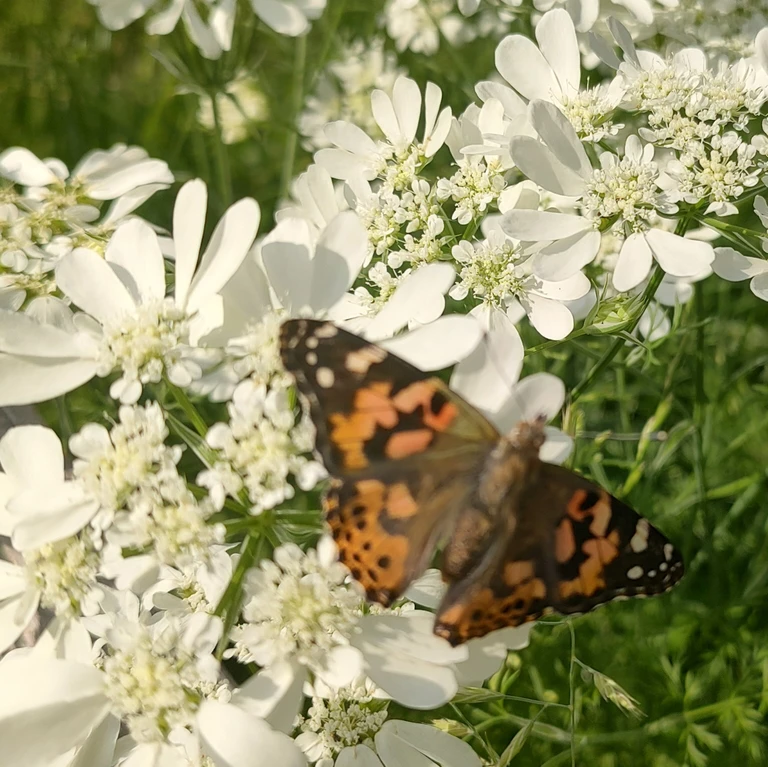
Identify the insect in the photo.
Vanessa cardui
